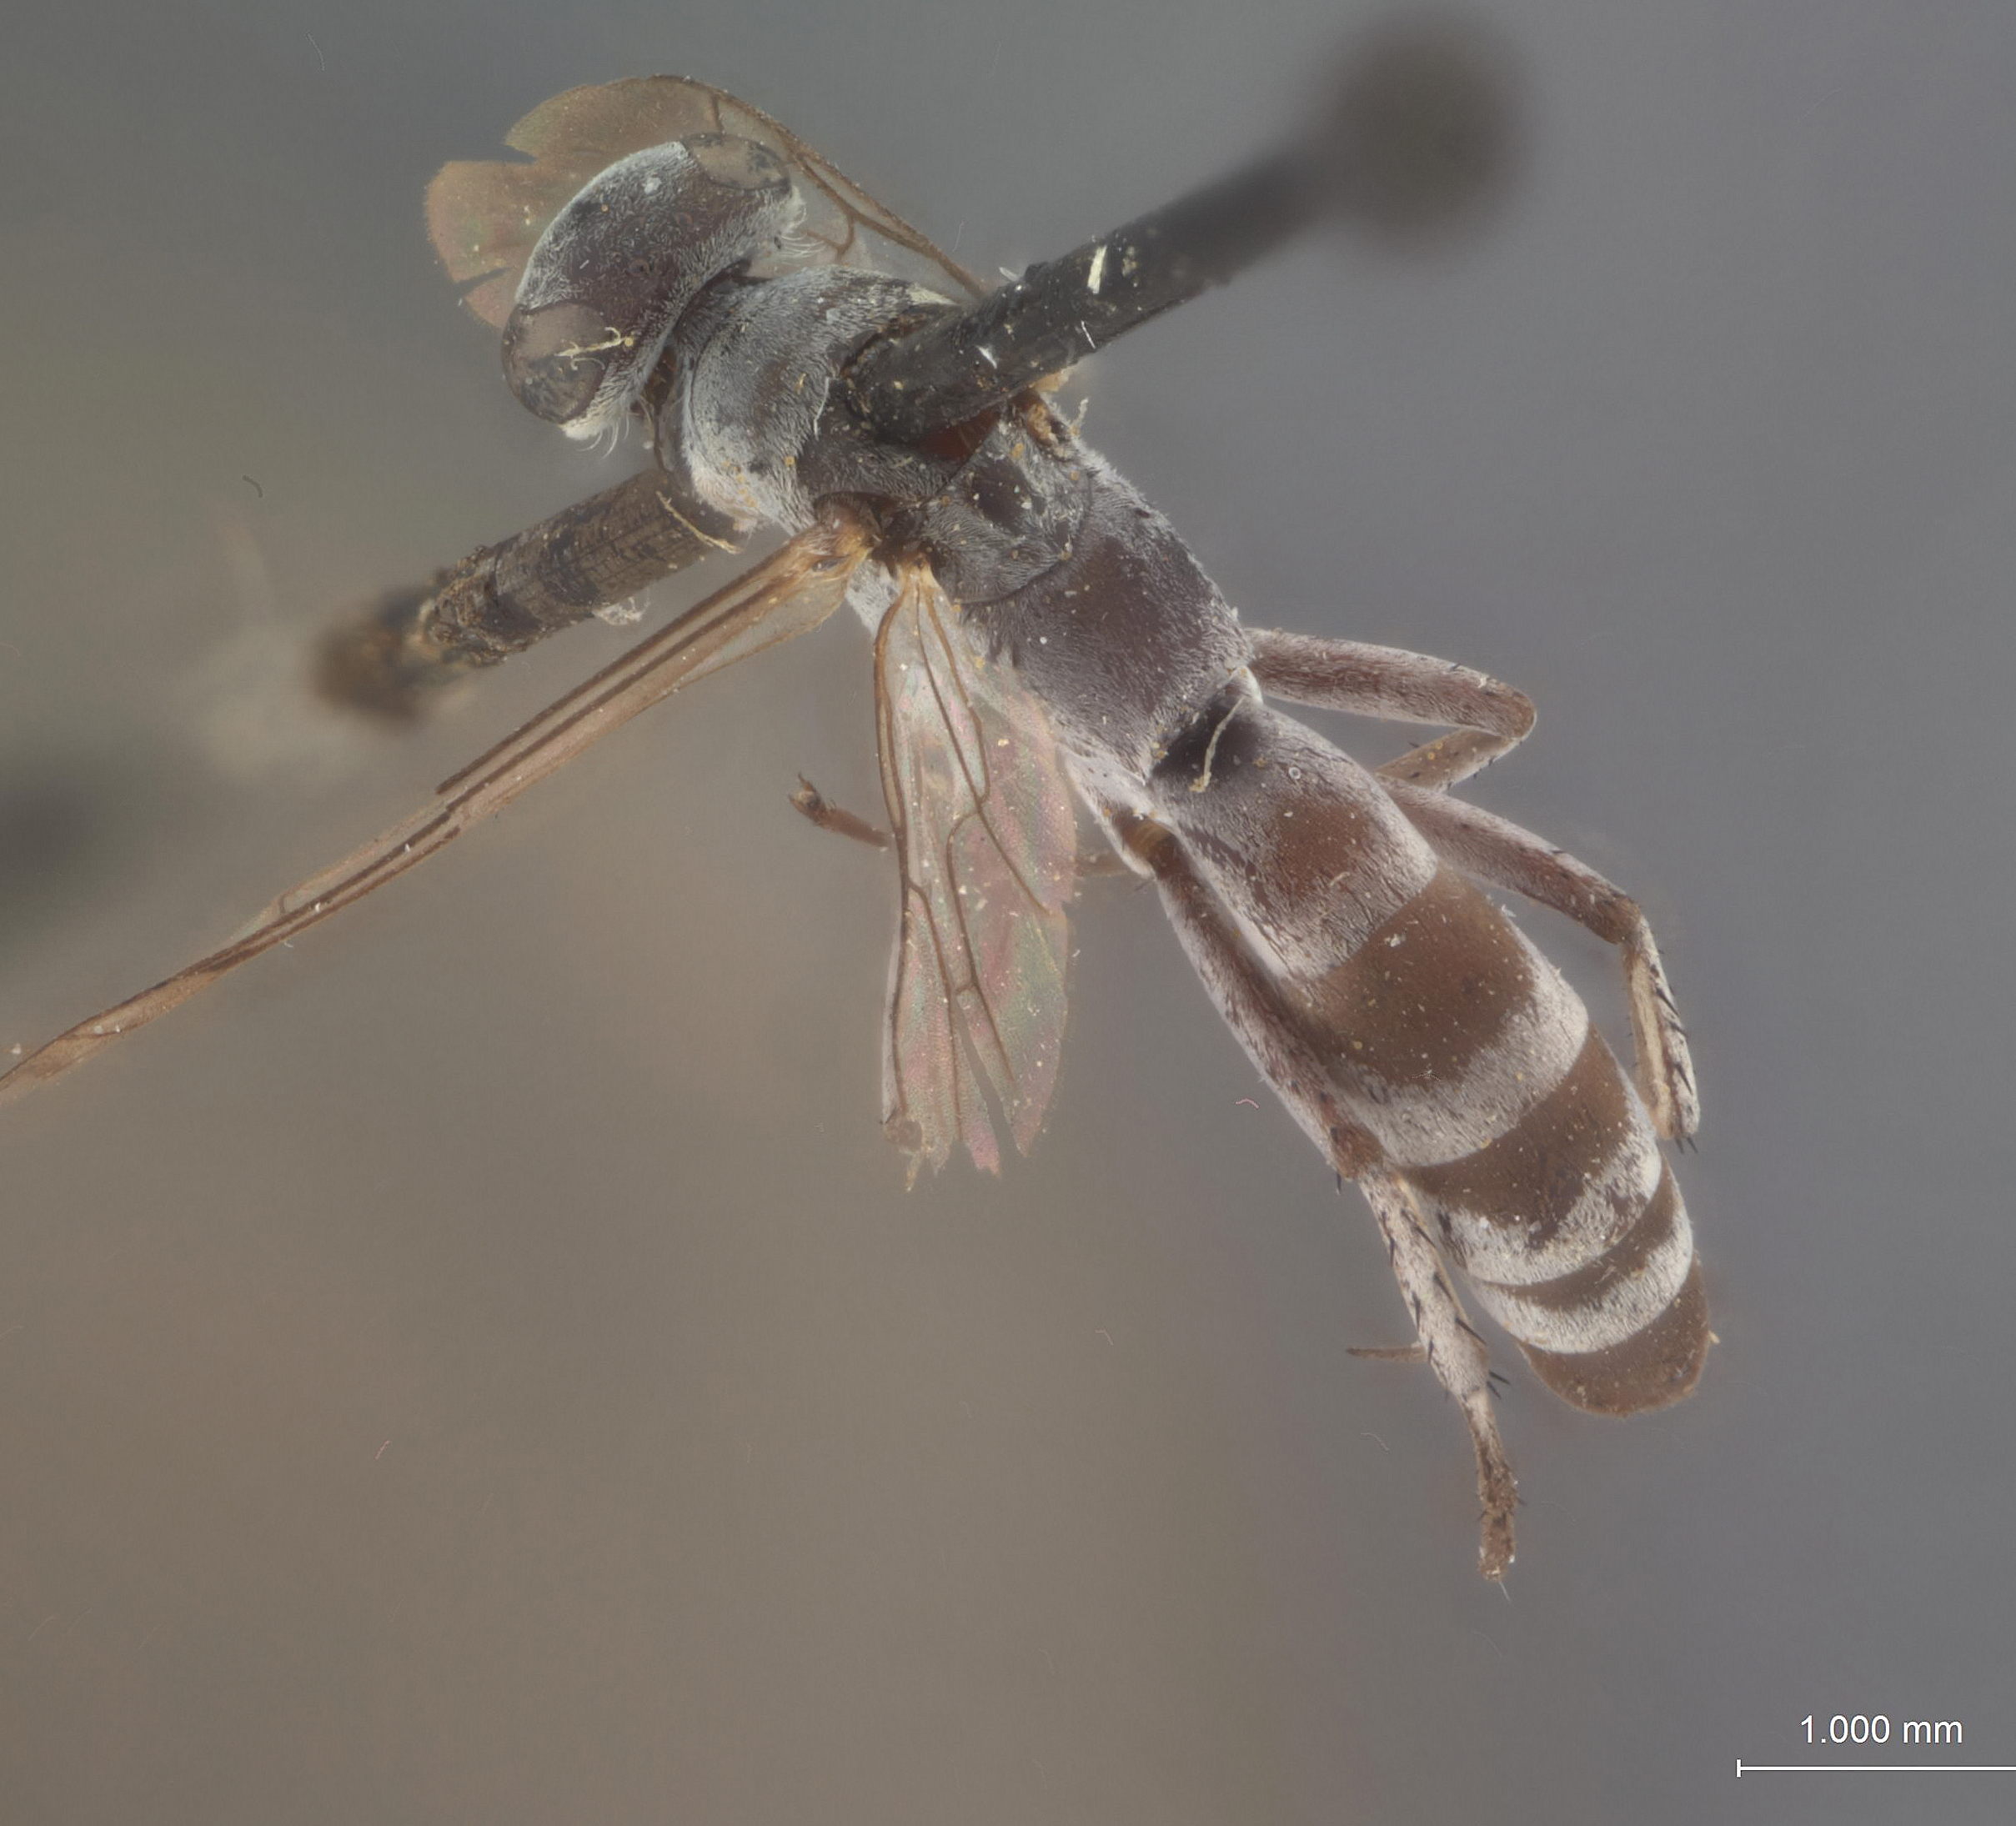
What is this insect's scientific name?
Aporinellus bridwelli
